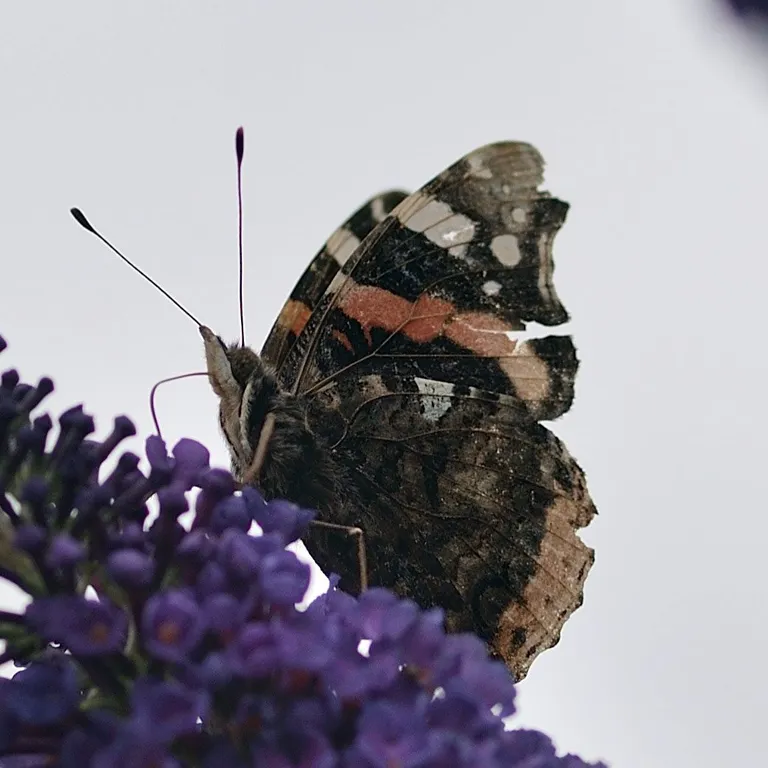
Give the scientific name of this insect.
Vanessa atalanta
